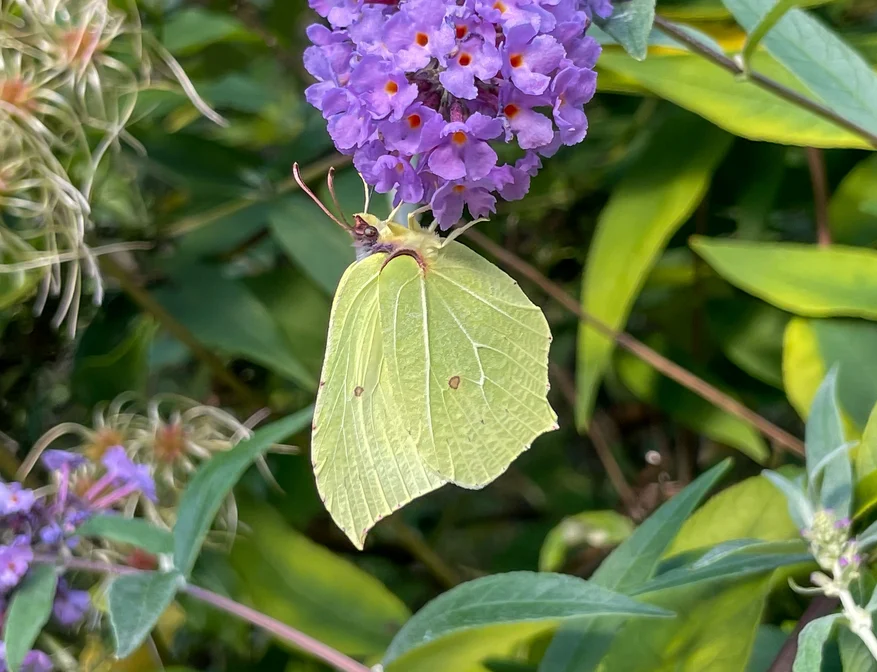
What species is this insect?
Gonepteryx rhamni
